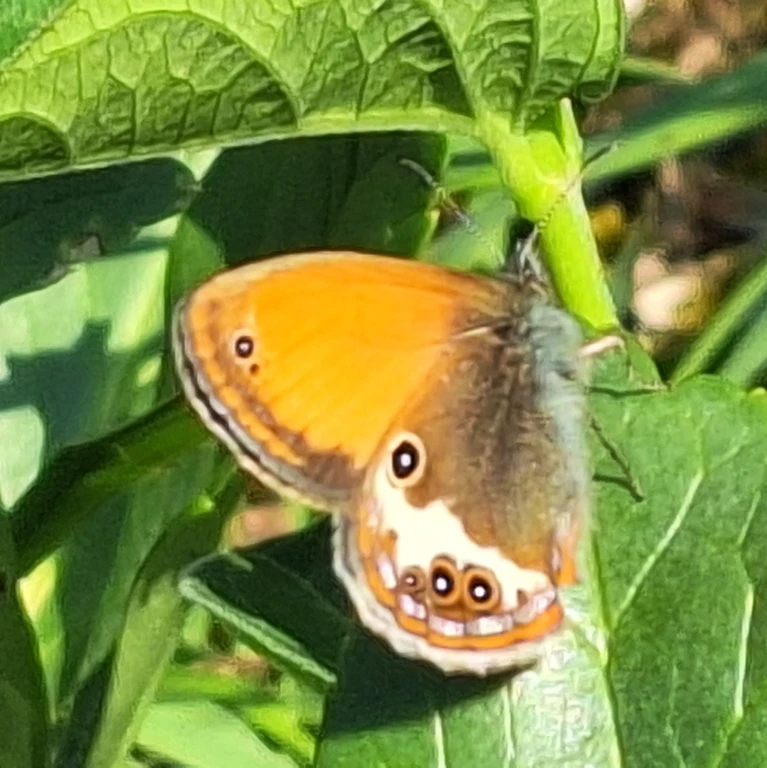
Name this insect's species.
Coenonympha arcania
